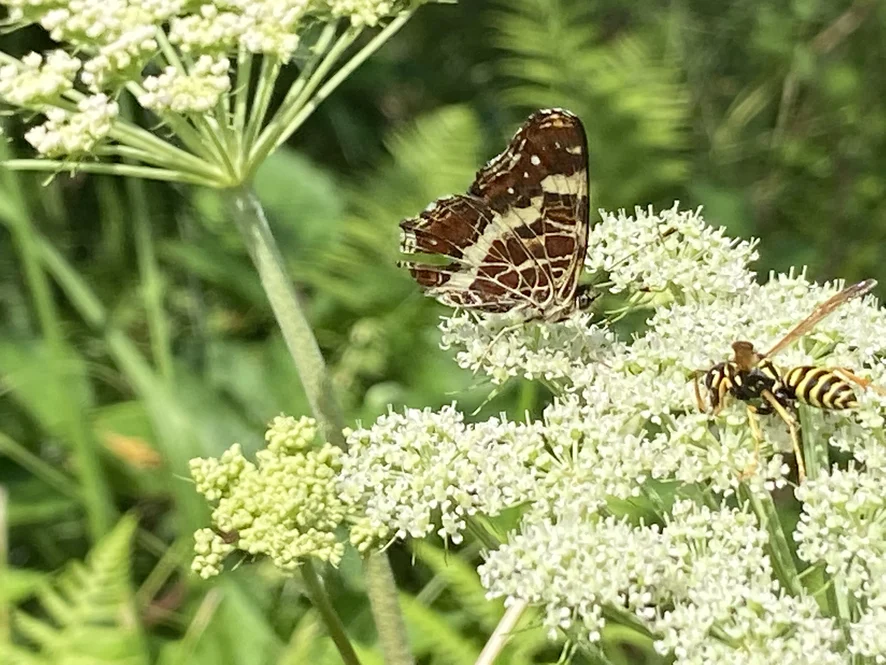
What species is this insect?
Araschnia levana
